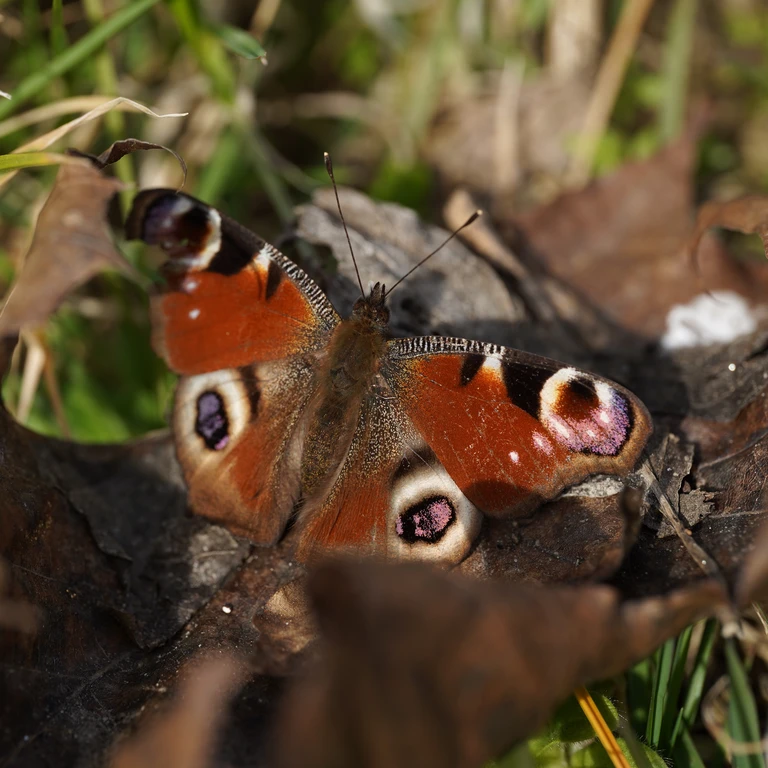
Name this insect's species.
Aglais io
